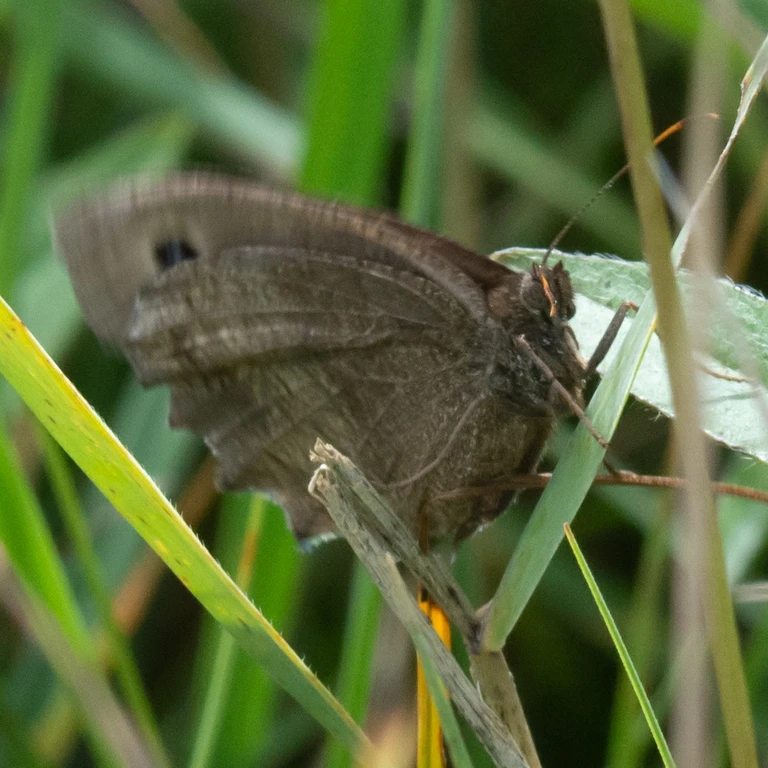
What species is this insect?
Minois dryas
